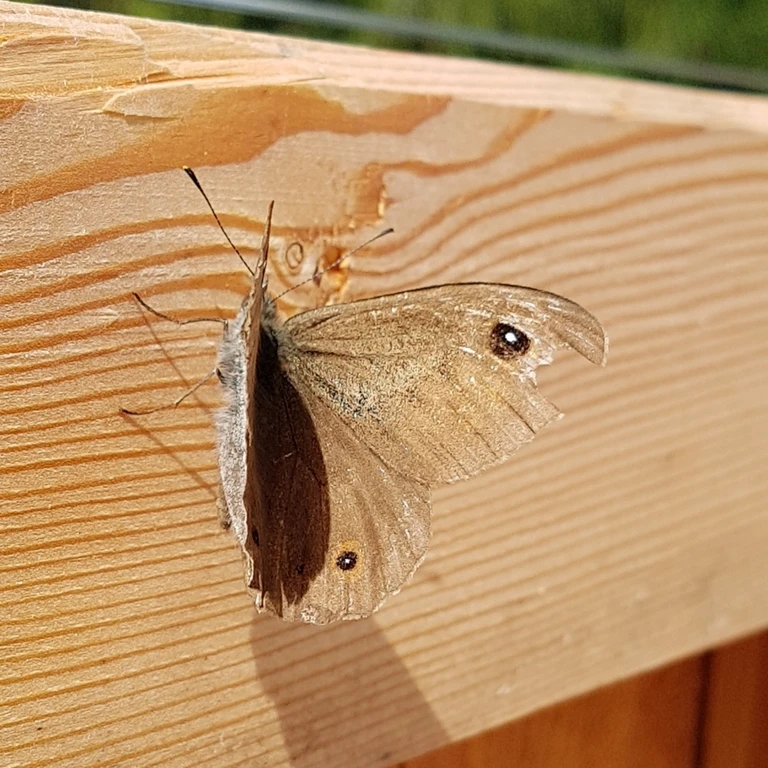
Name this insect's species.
Lasiommata maera (also Pararge maera)
